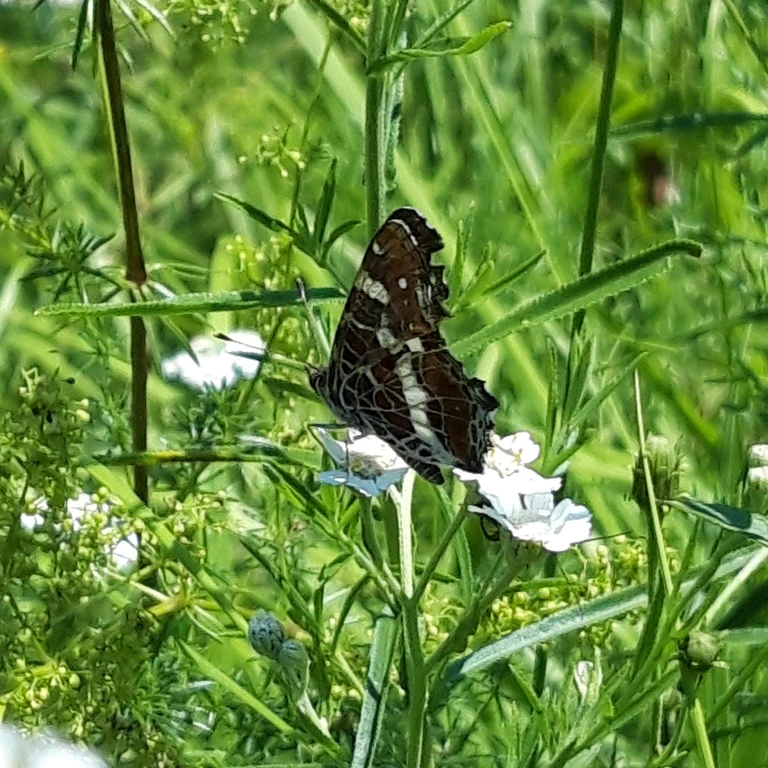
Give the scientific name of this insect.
Araschnia levana
